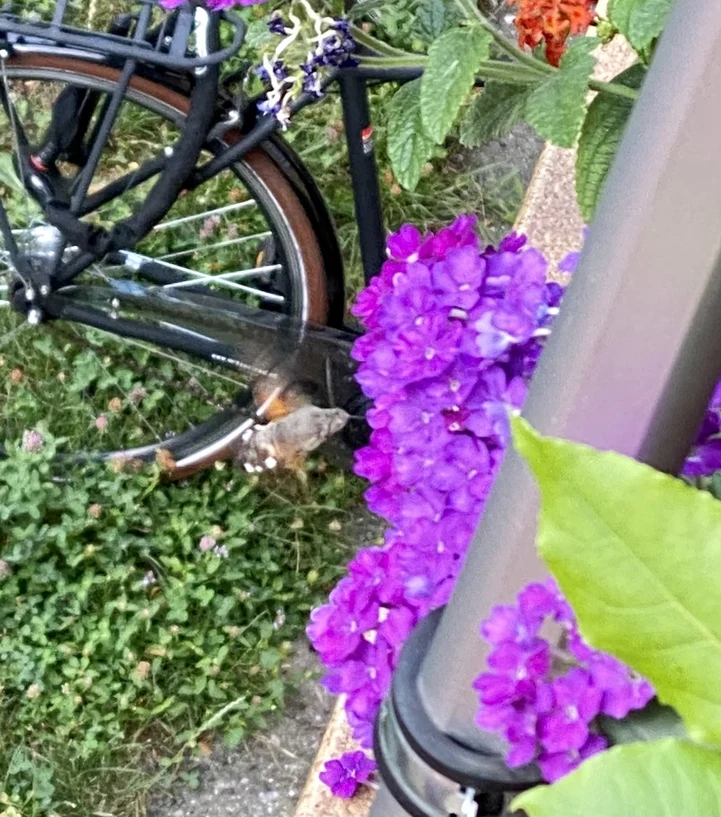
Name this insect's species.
Macroglossum stellatarum
